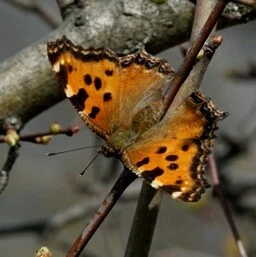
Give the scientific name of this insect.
Nymphalis polychloros
